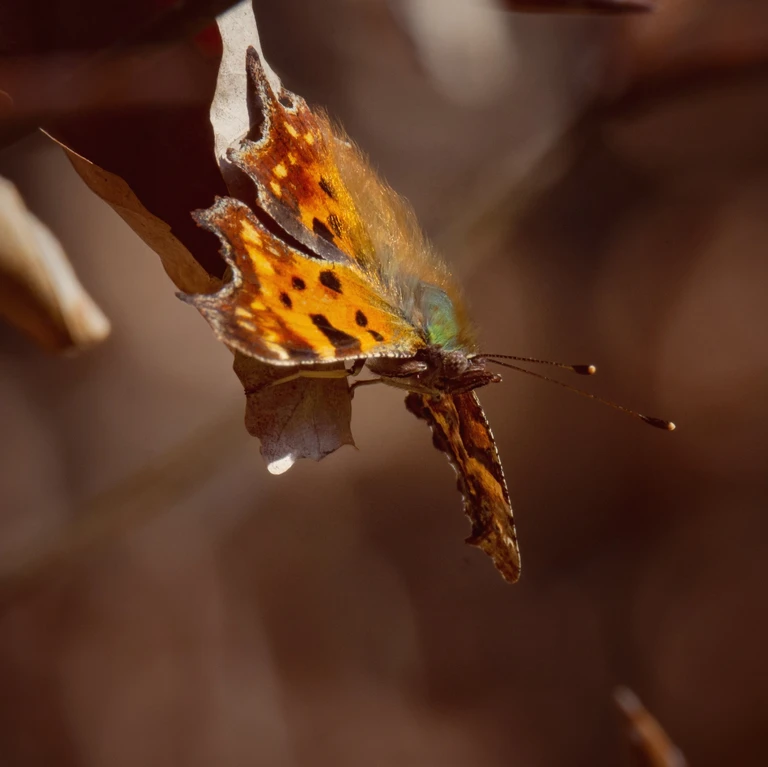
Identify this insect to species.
Polygonia c-album
